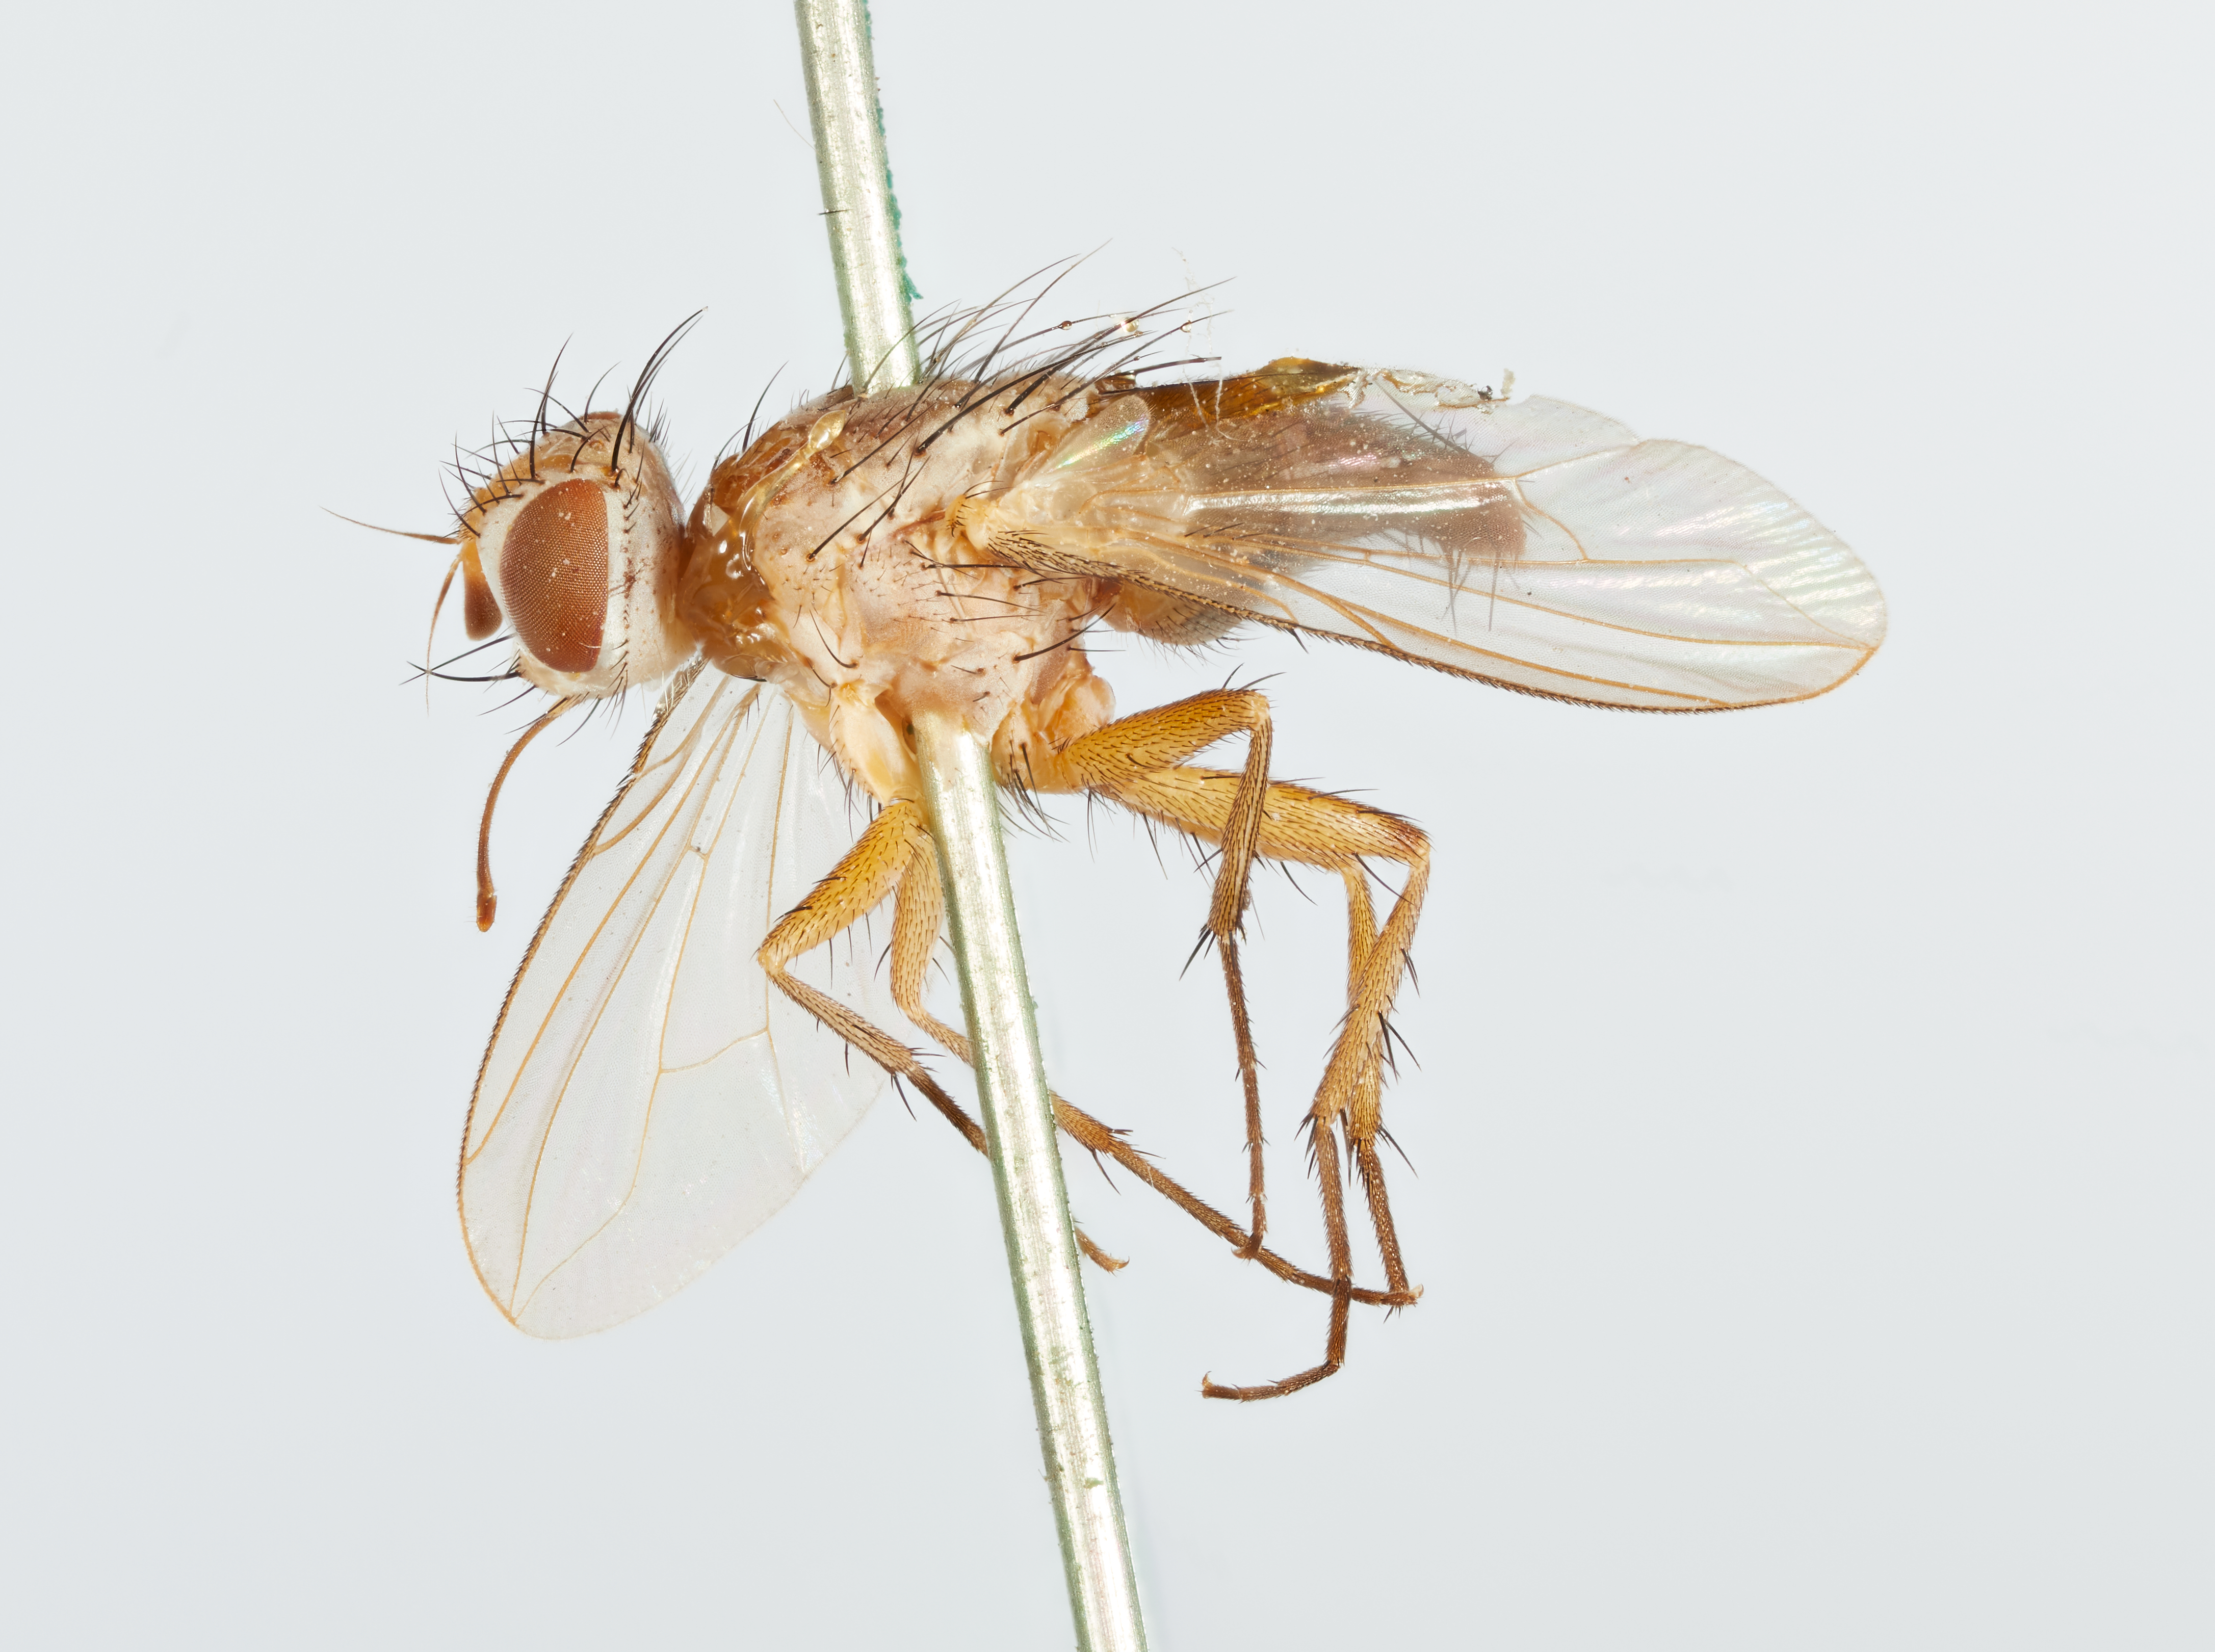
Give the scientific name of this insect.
Drepanoglossa lucens
